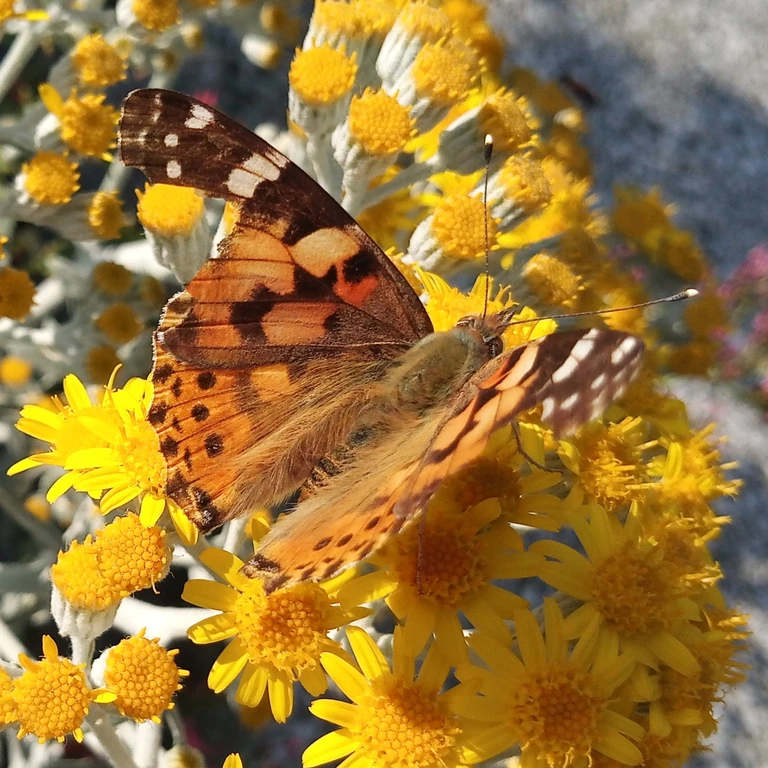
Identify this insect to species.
Vanessa cardui
